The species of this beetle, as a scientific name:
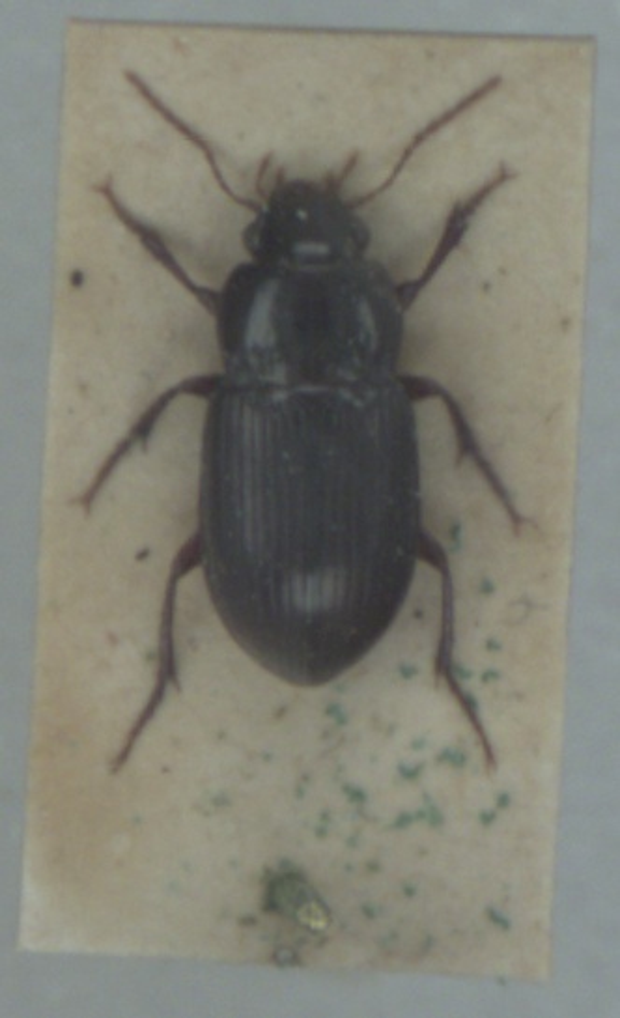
Amara apricaria
